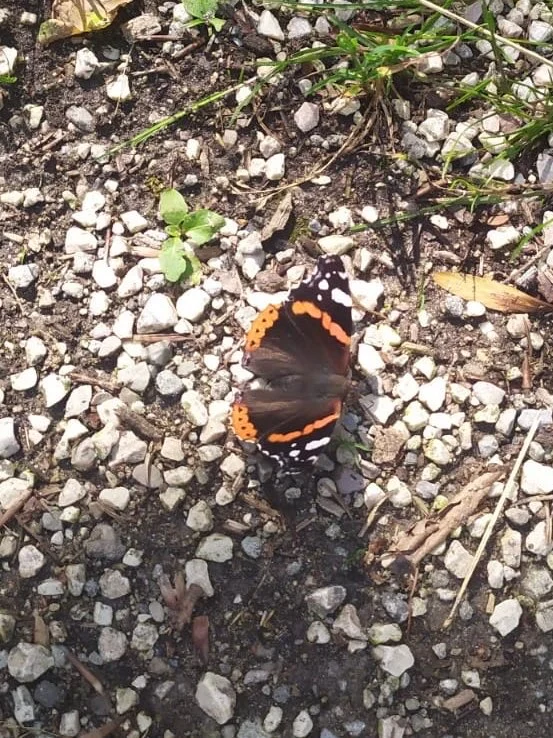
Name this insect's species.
Vanessa atalanta
